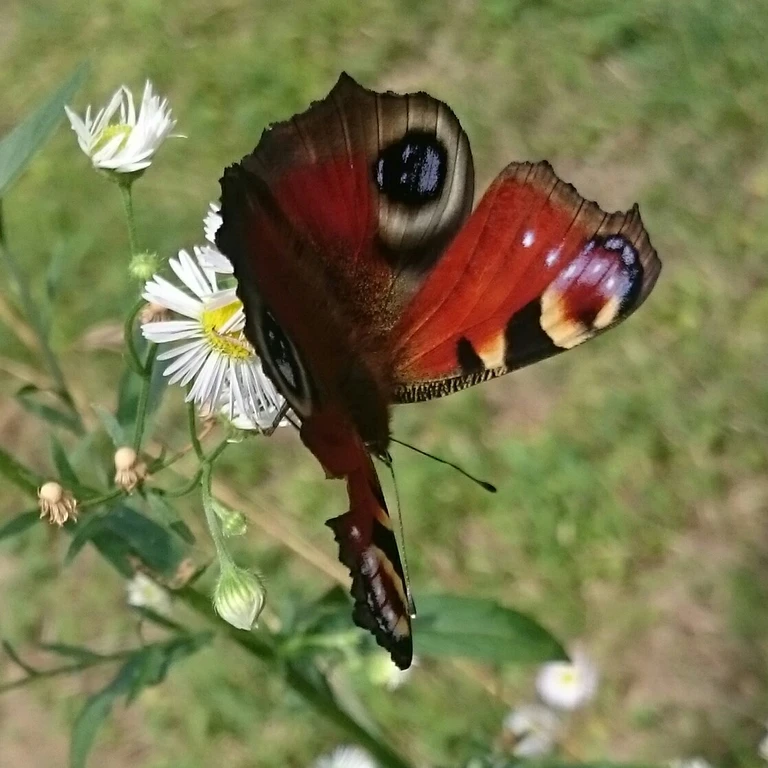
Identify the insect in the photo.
Aglais io
